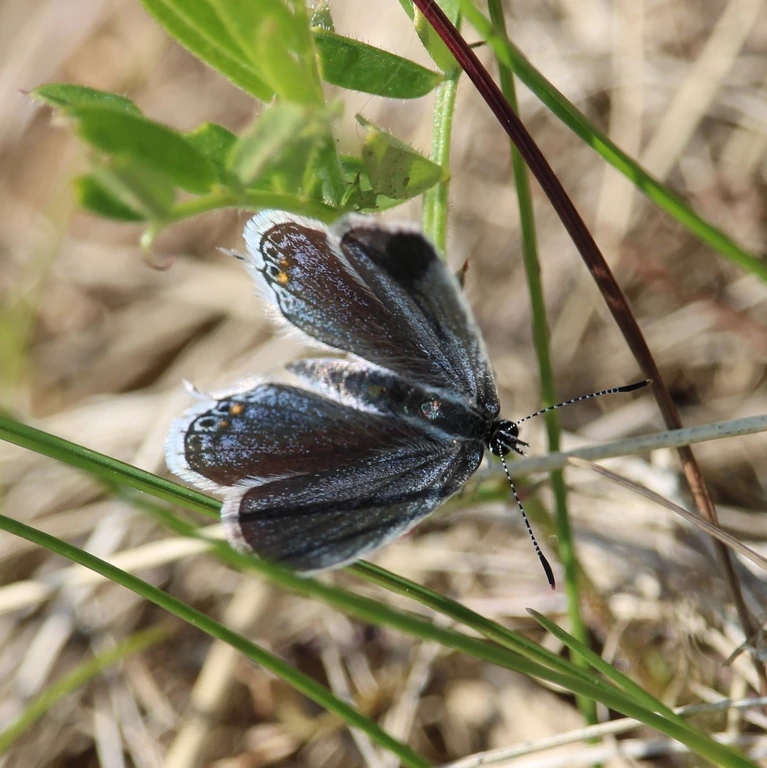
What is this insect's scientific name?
Cupido argiades (also Elkalyce argiades)
